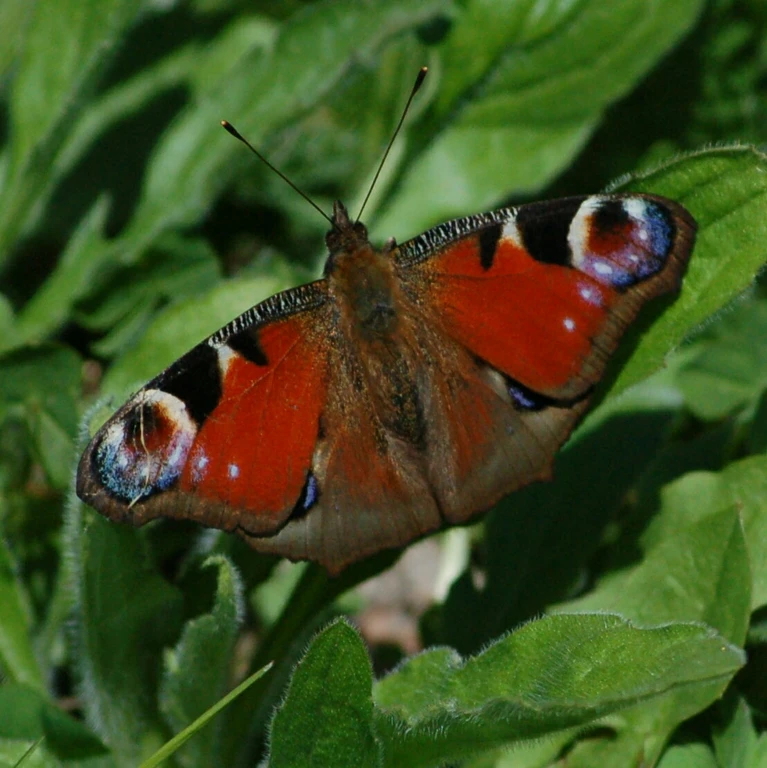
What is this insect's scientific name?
Aglais io
